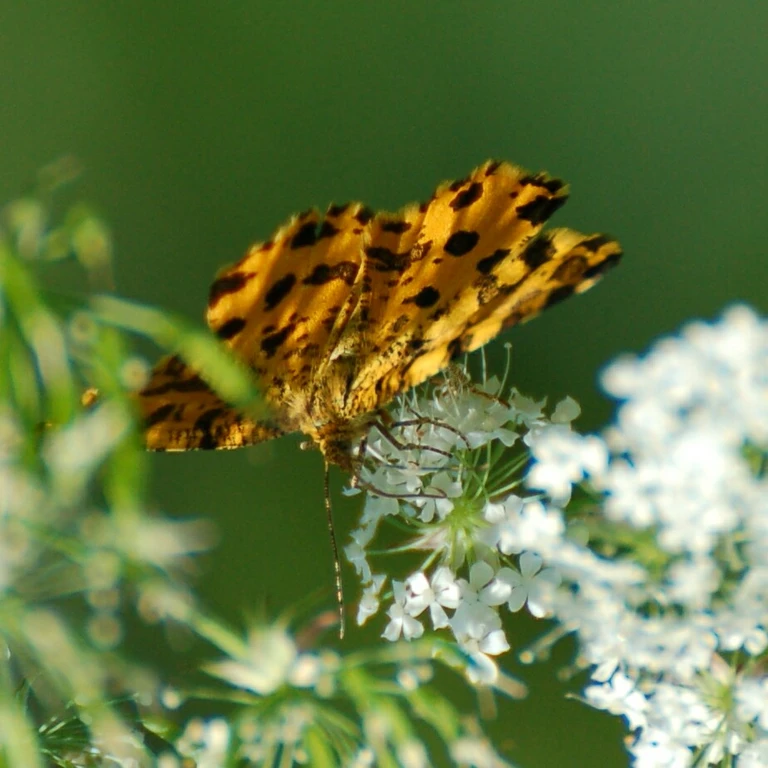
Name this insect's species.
Pseudopanthera macularia
